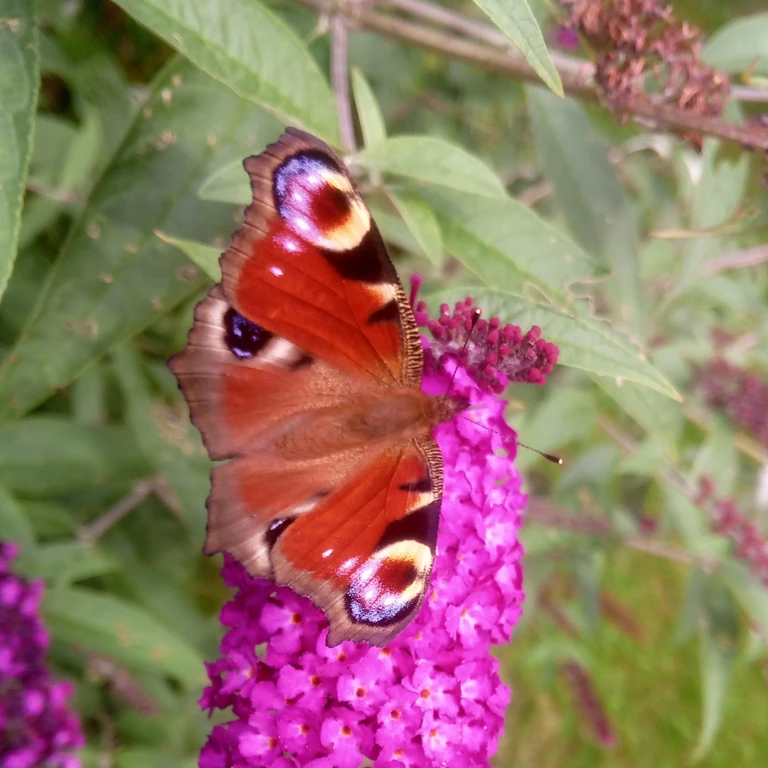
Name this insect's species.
Aglais io
